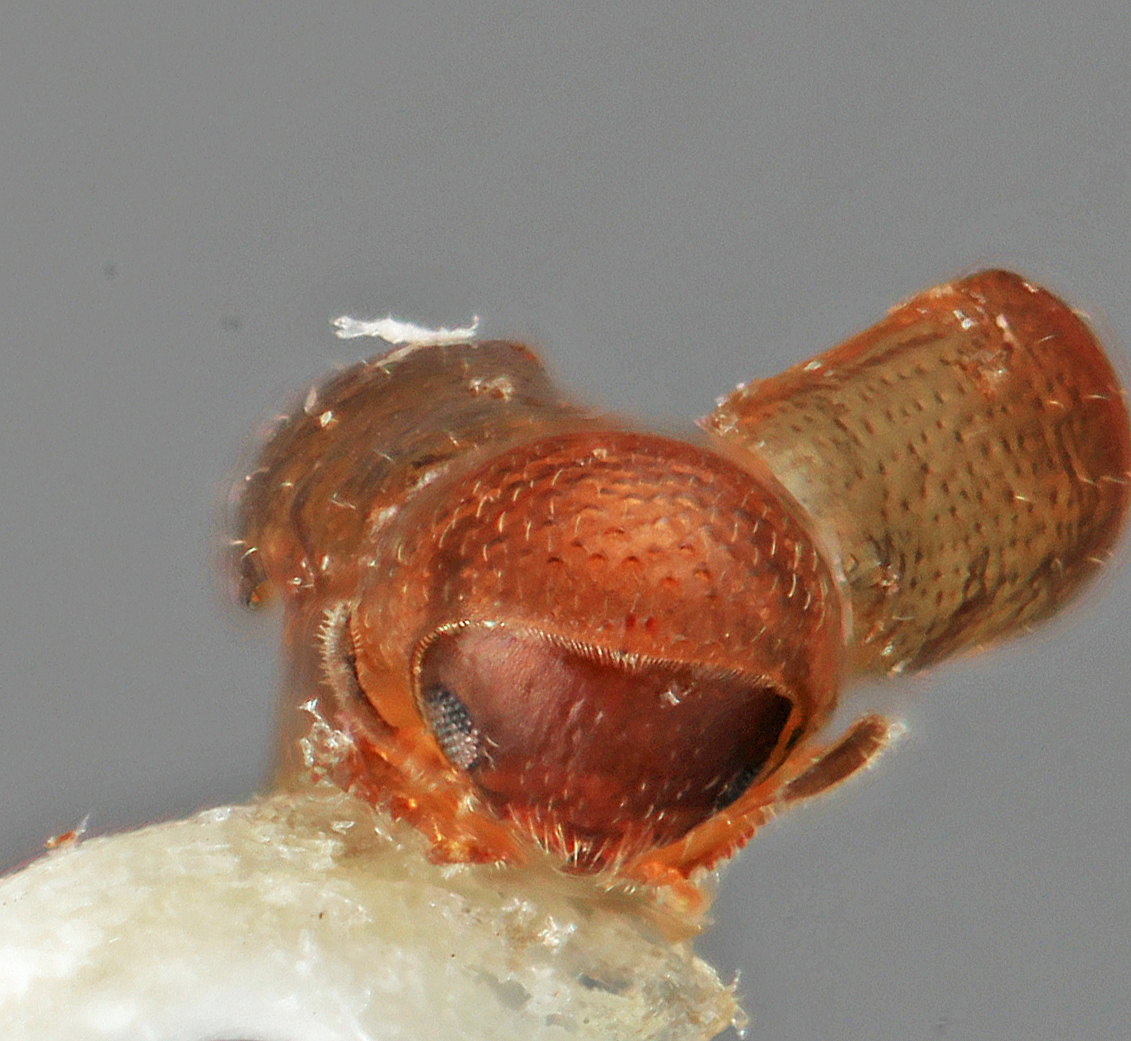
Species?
Microcorthylus parvus
